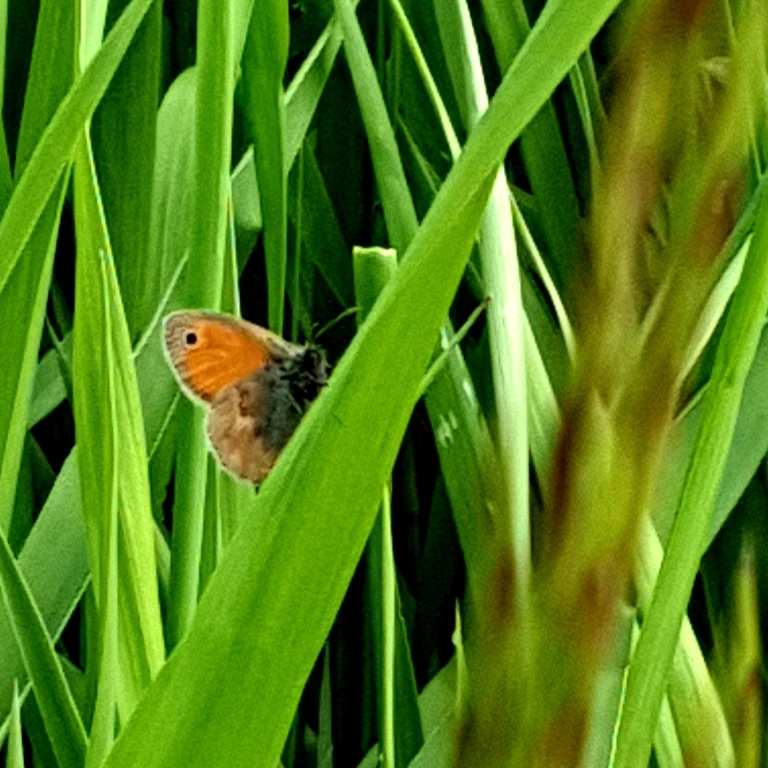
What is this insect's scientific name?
Coenonympha pamphilus
